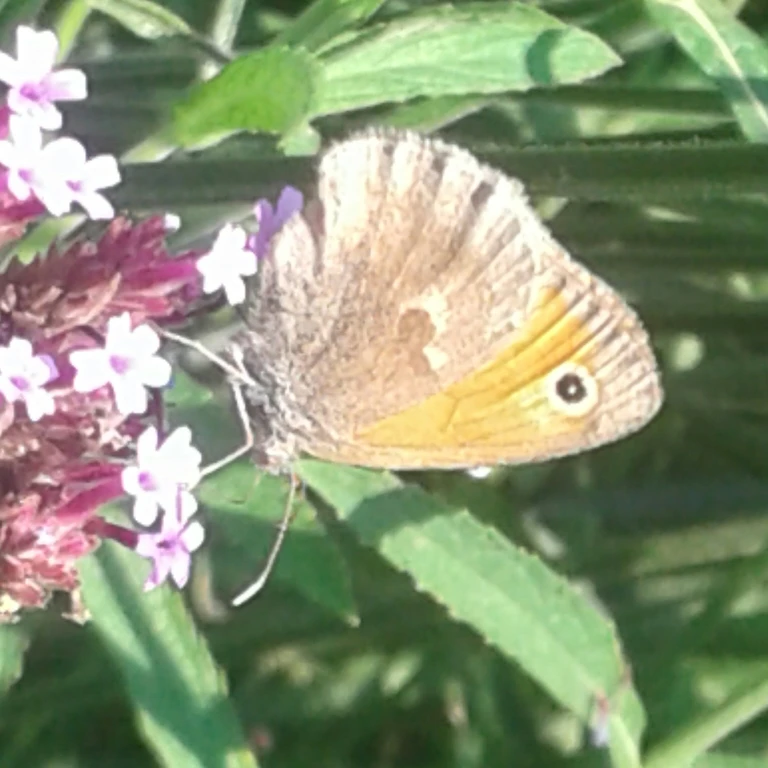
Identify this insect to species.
Coenonympha pamphilus
